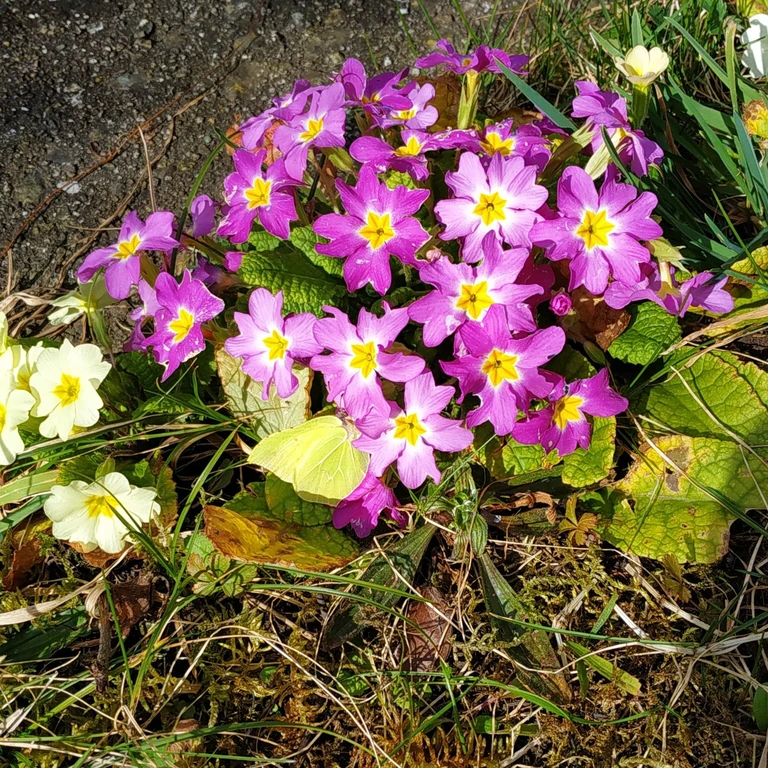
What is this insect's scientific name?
Gonepteryx rhamni
